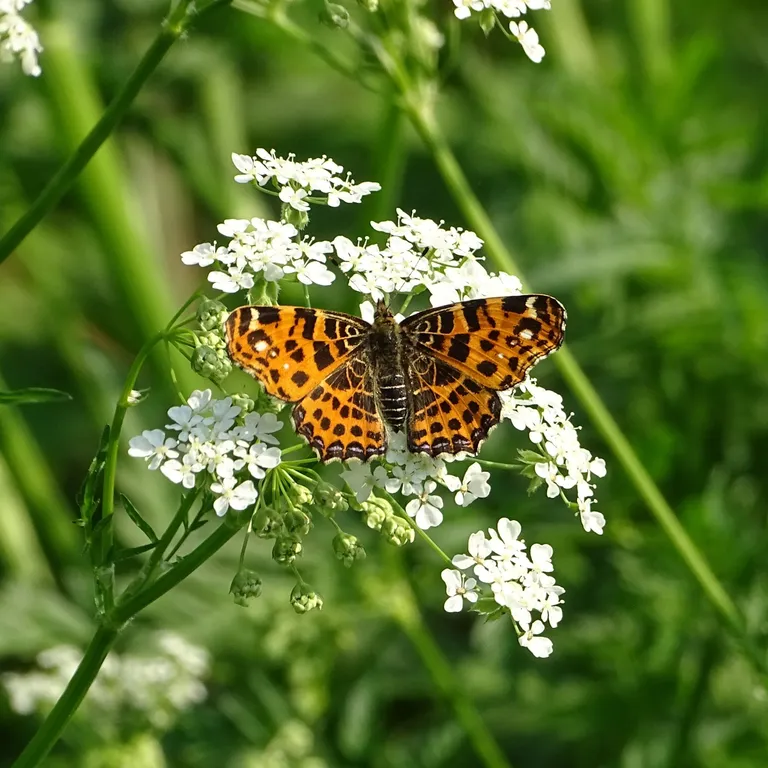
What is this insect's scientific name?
Araschnia levana
